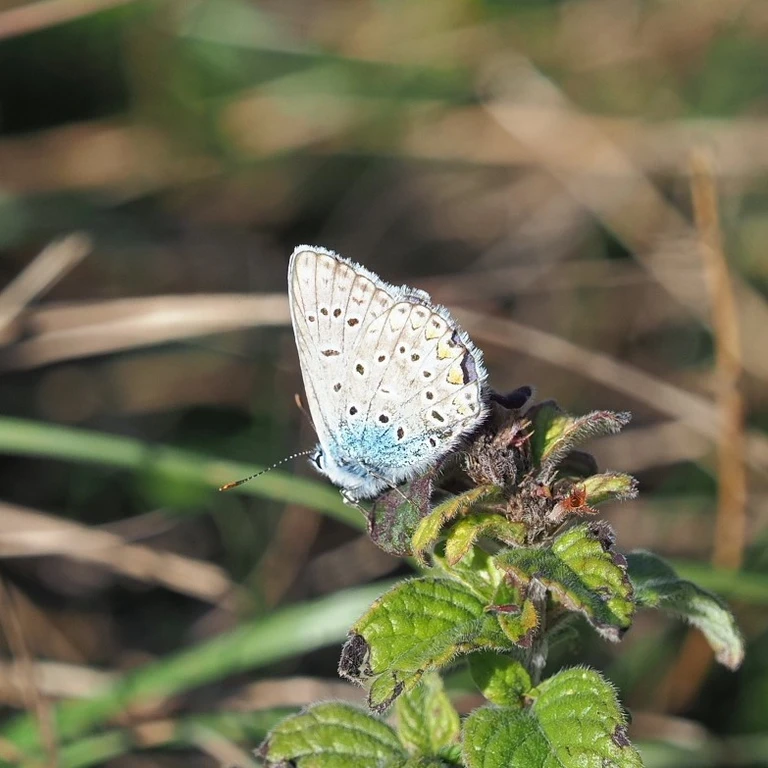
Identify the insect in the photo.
Polyommatus icarus
